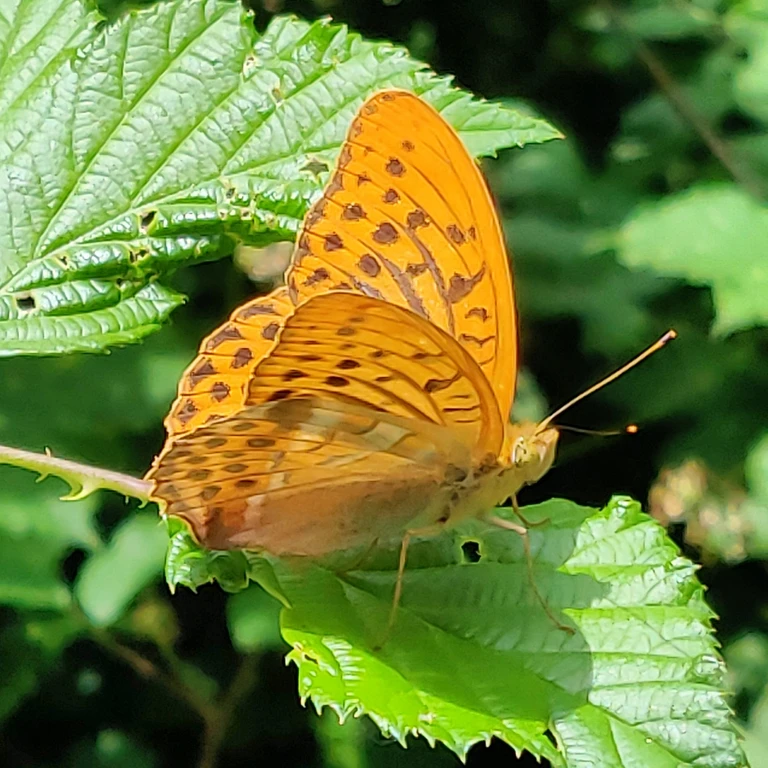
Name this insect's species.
Argynnis paphia
